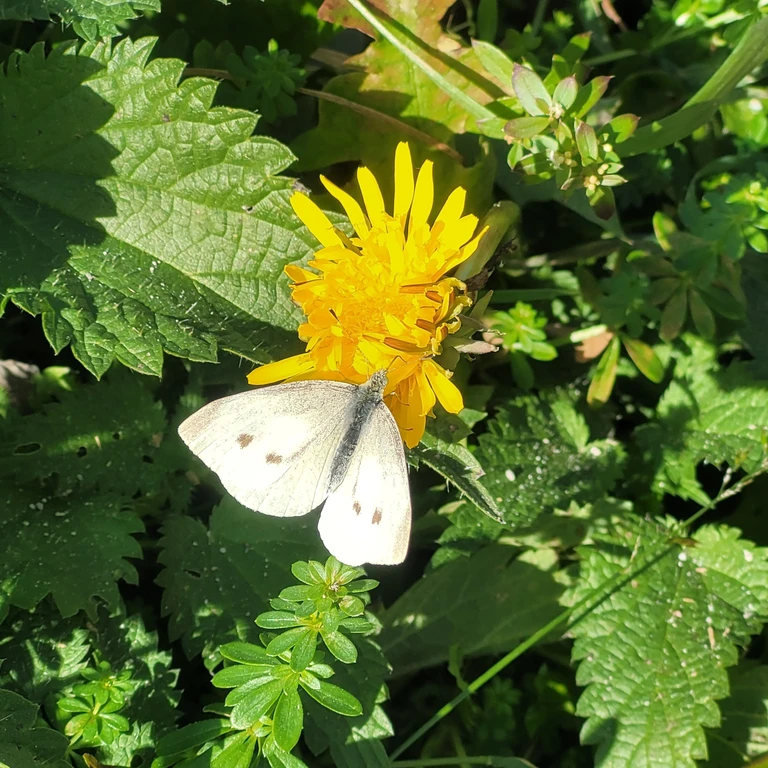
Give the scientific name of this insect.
Pieris rapae
